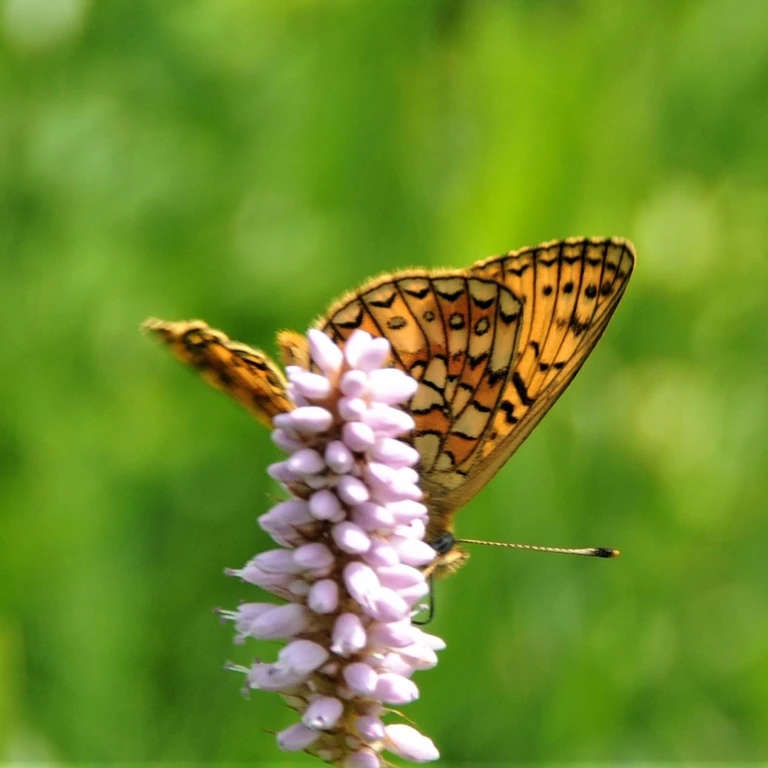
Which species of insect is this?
Boloria eunomia
